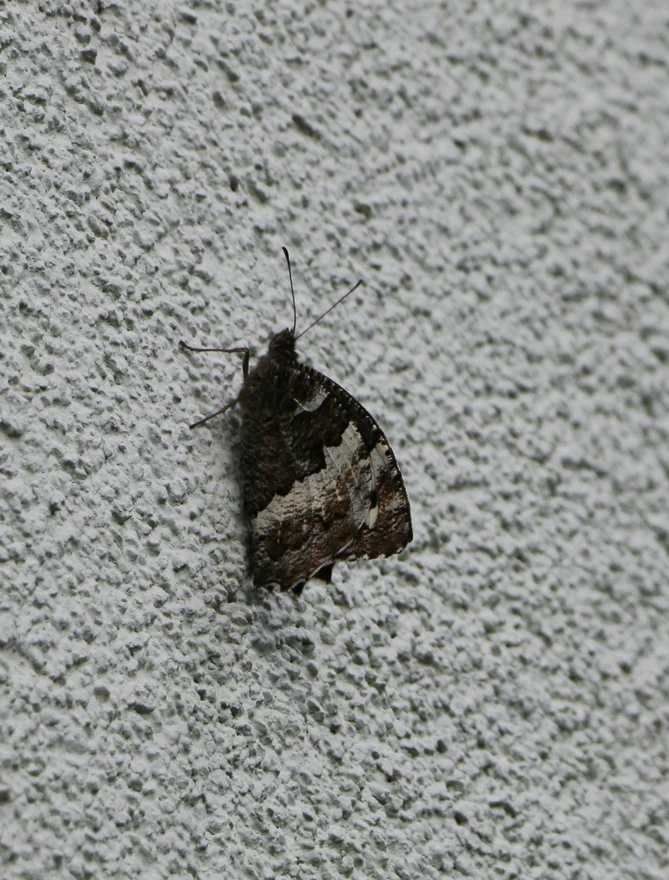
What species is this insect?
Brintesia circe
